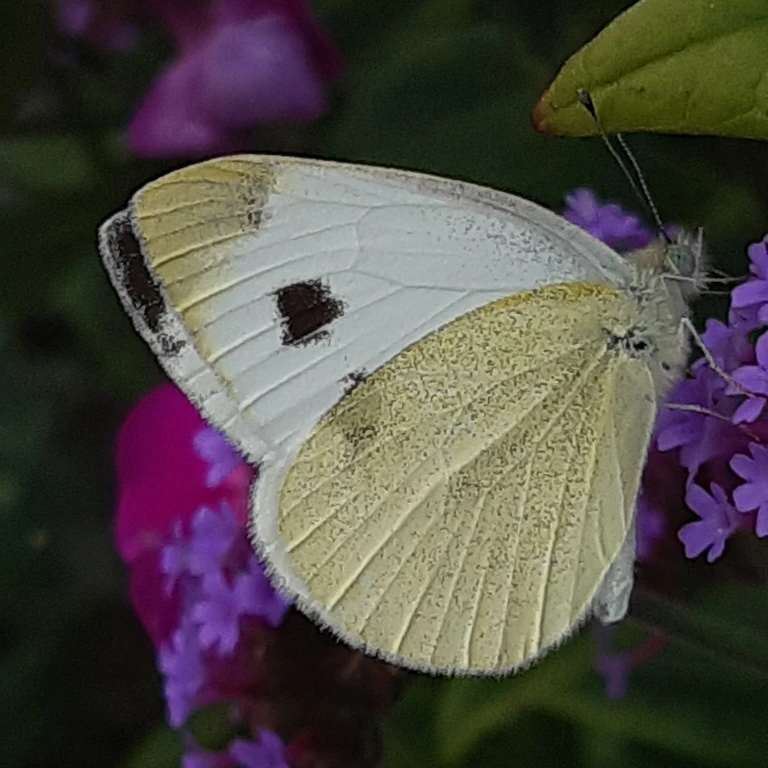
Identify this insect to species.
Pieris mannii
